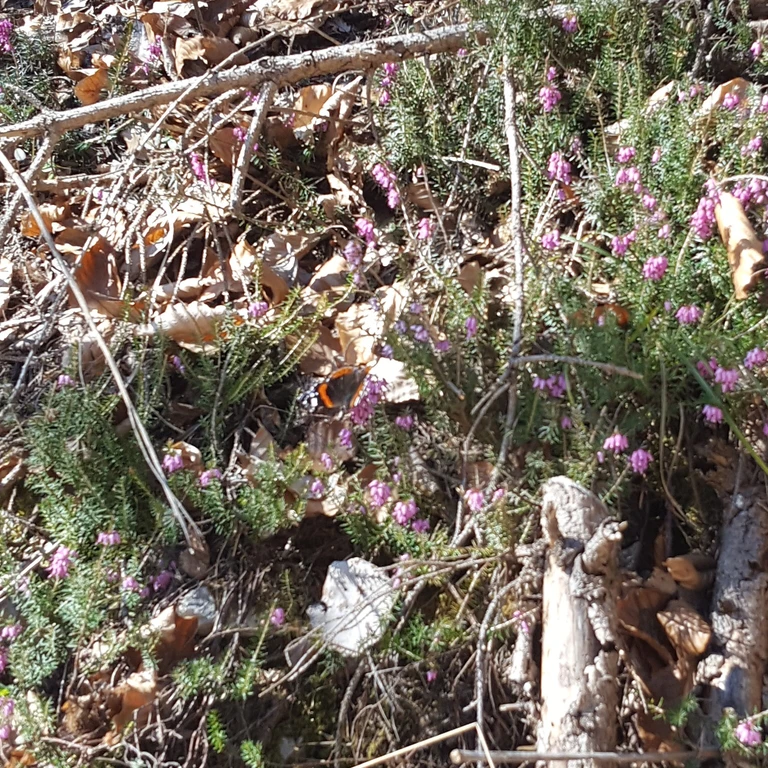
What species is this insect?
Vanessa atalanta
